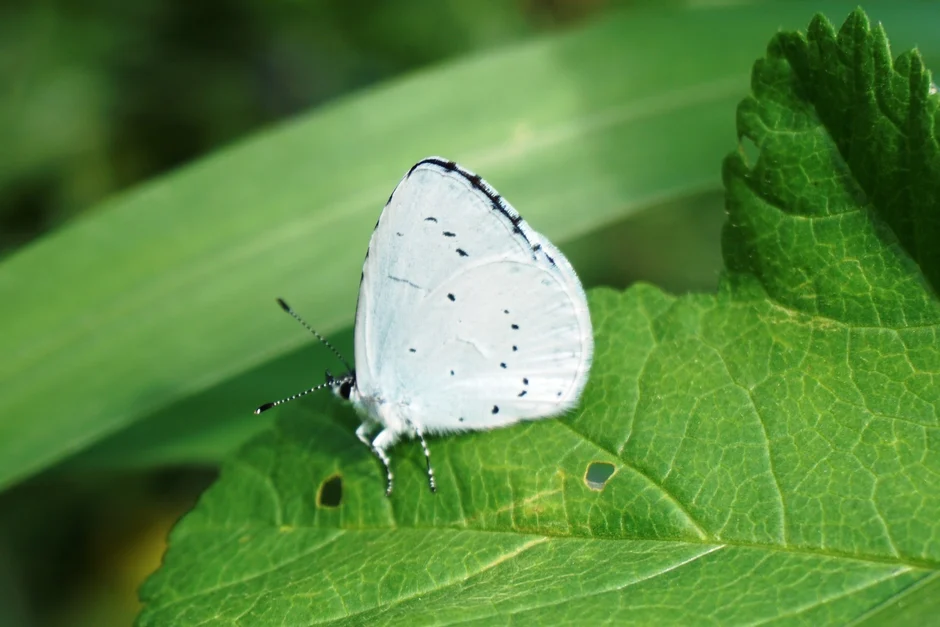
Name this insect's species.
Celastrina argiolus
